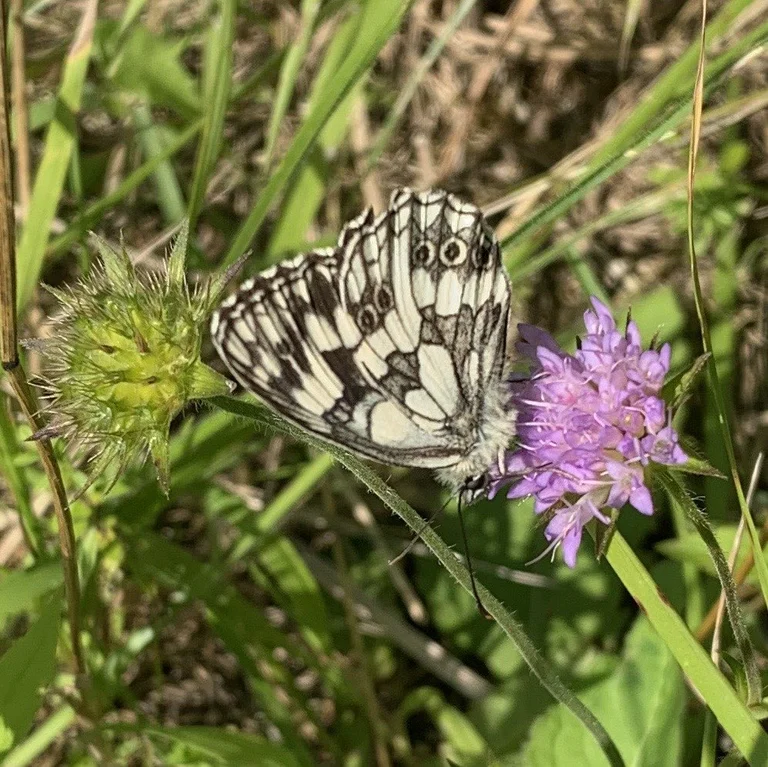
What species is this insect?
Melanargia galathea
